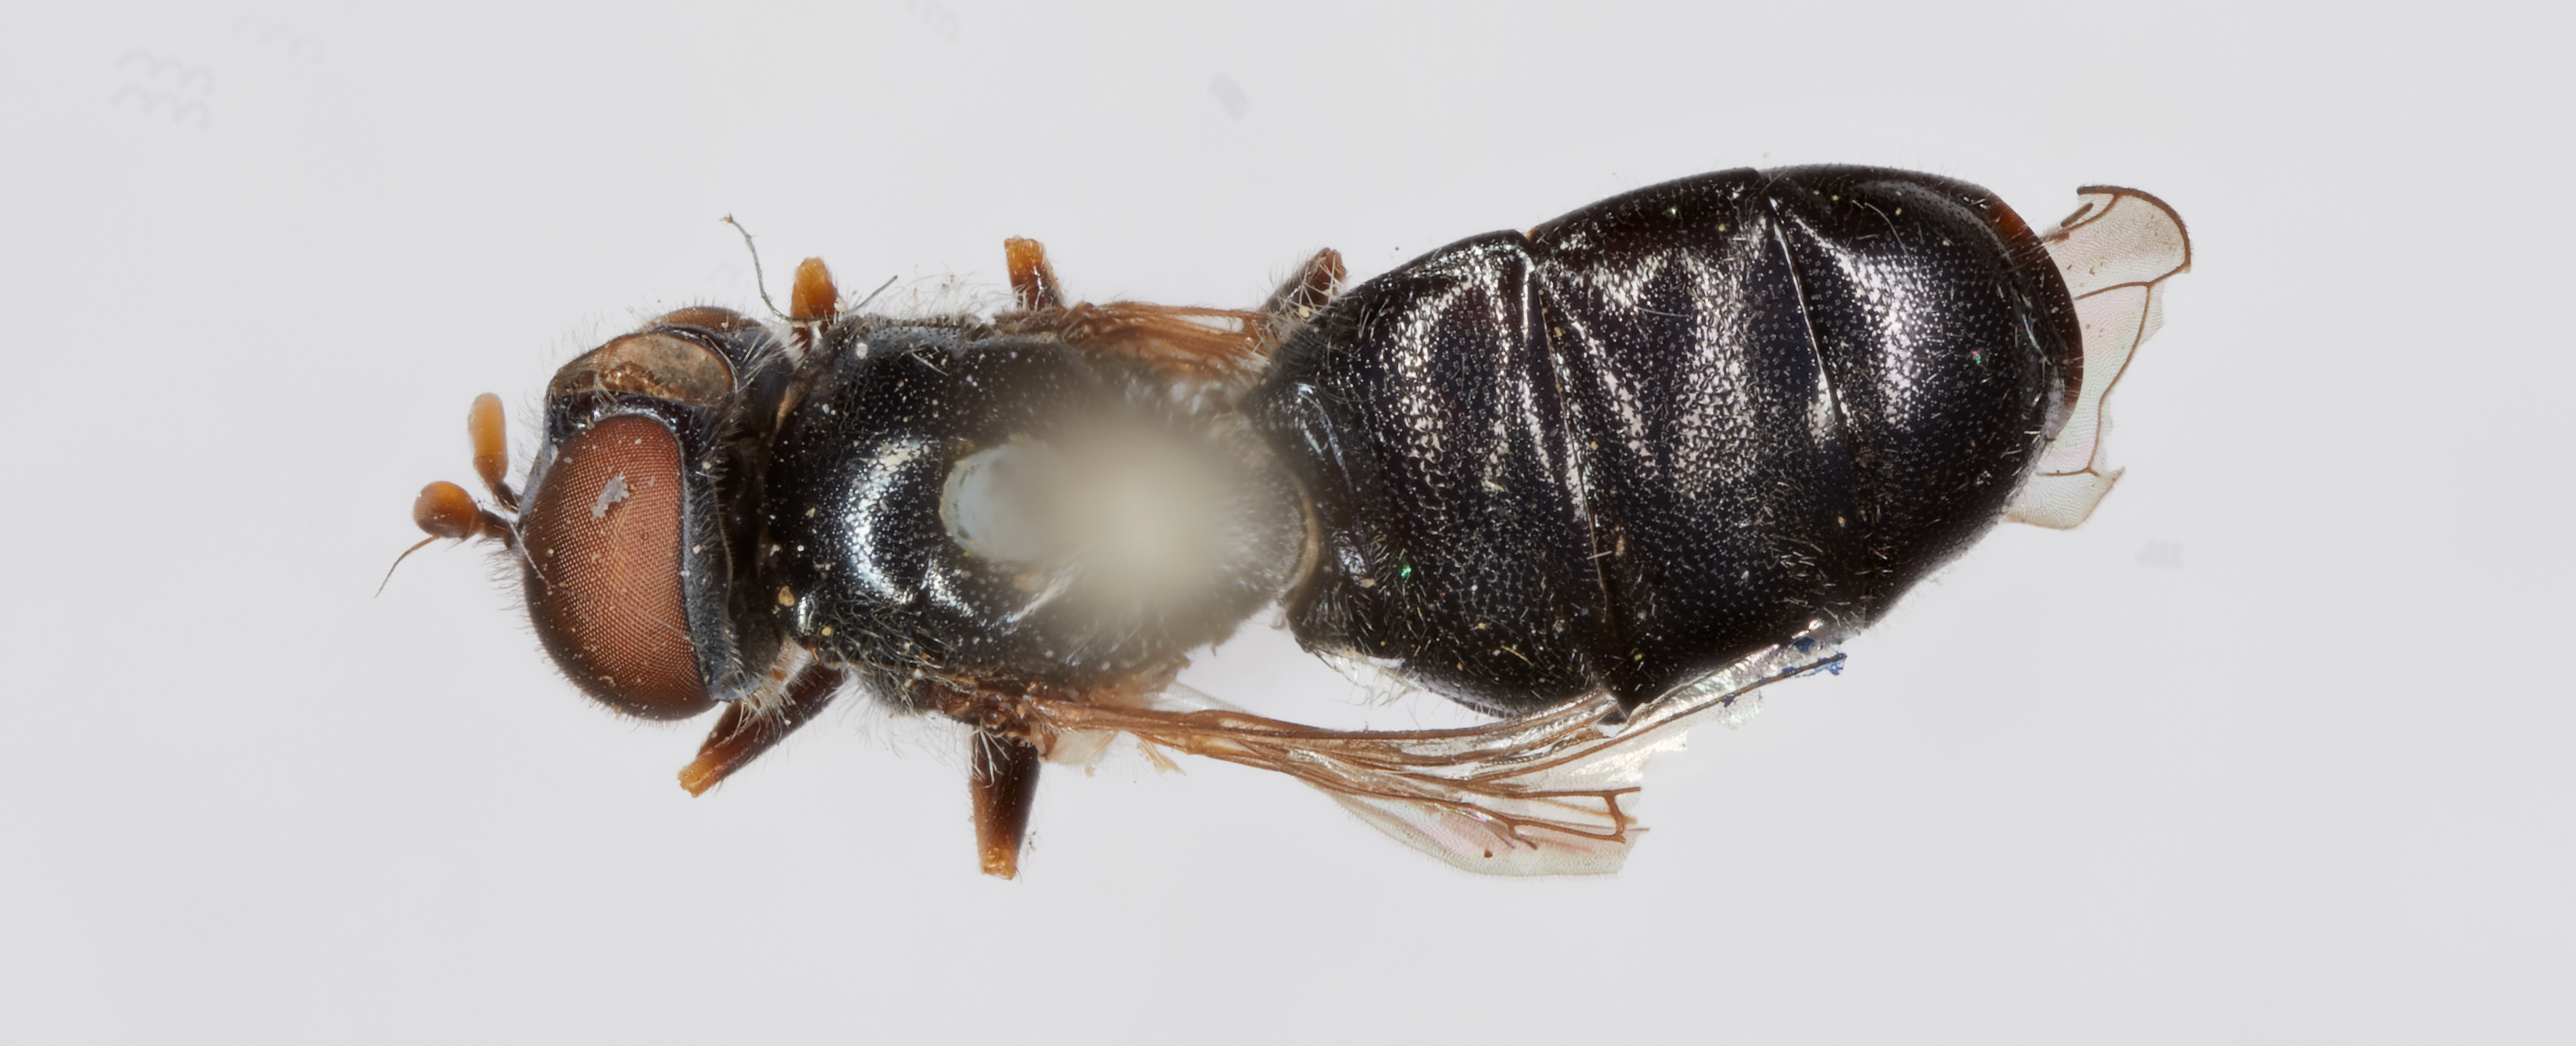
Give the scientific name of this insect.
Pipiza pistacoides
